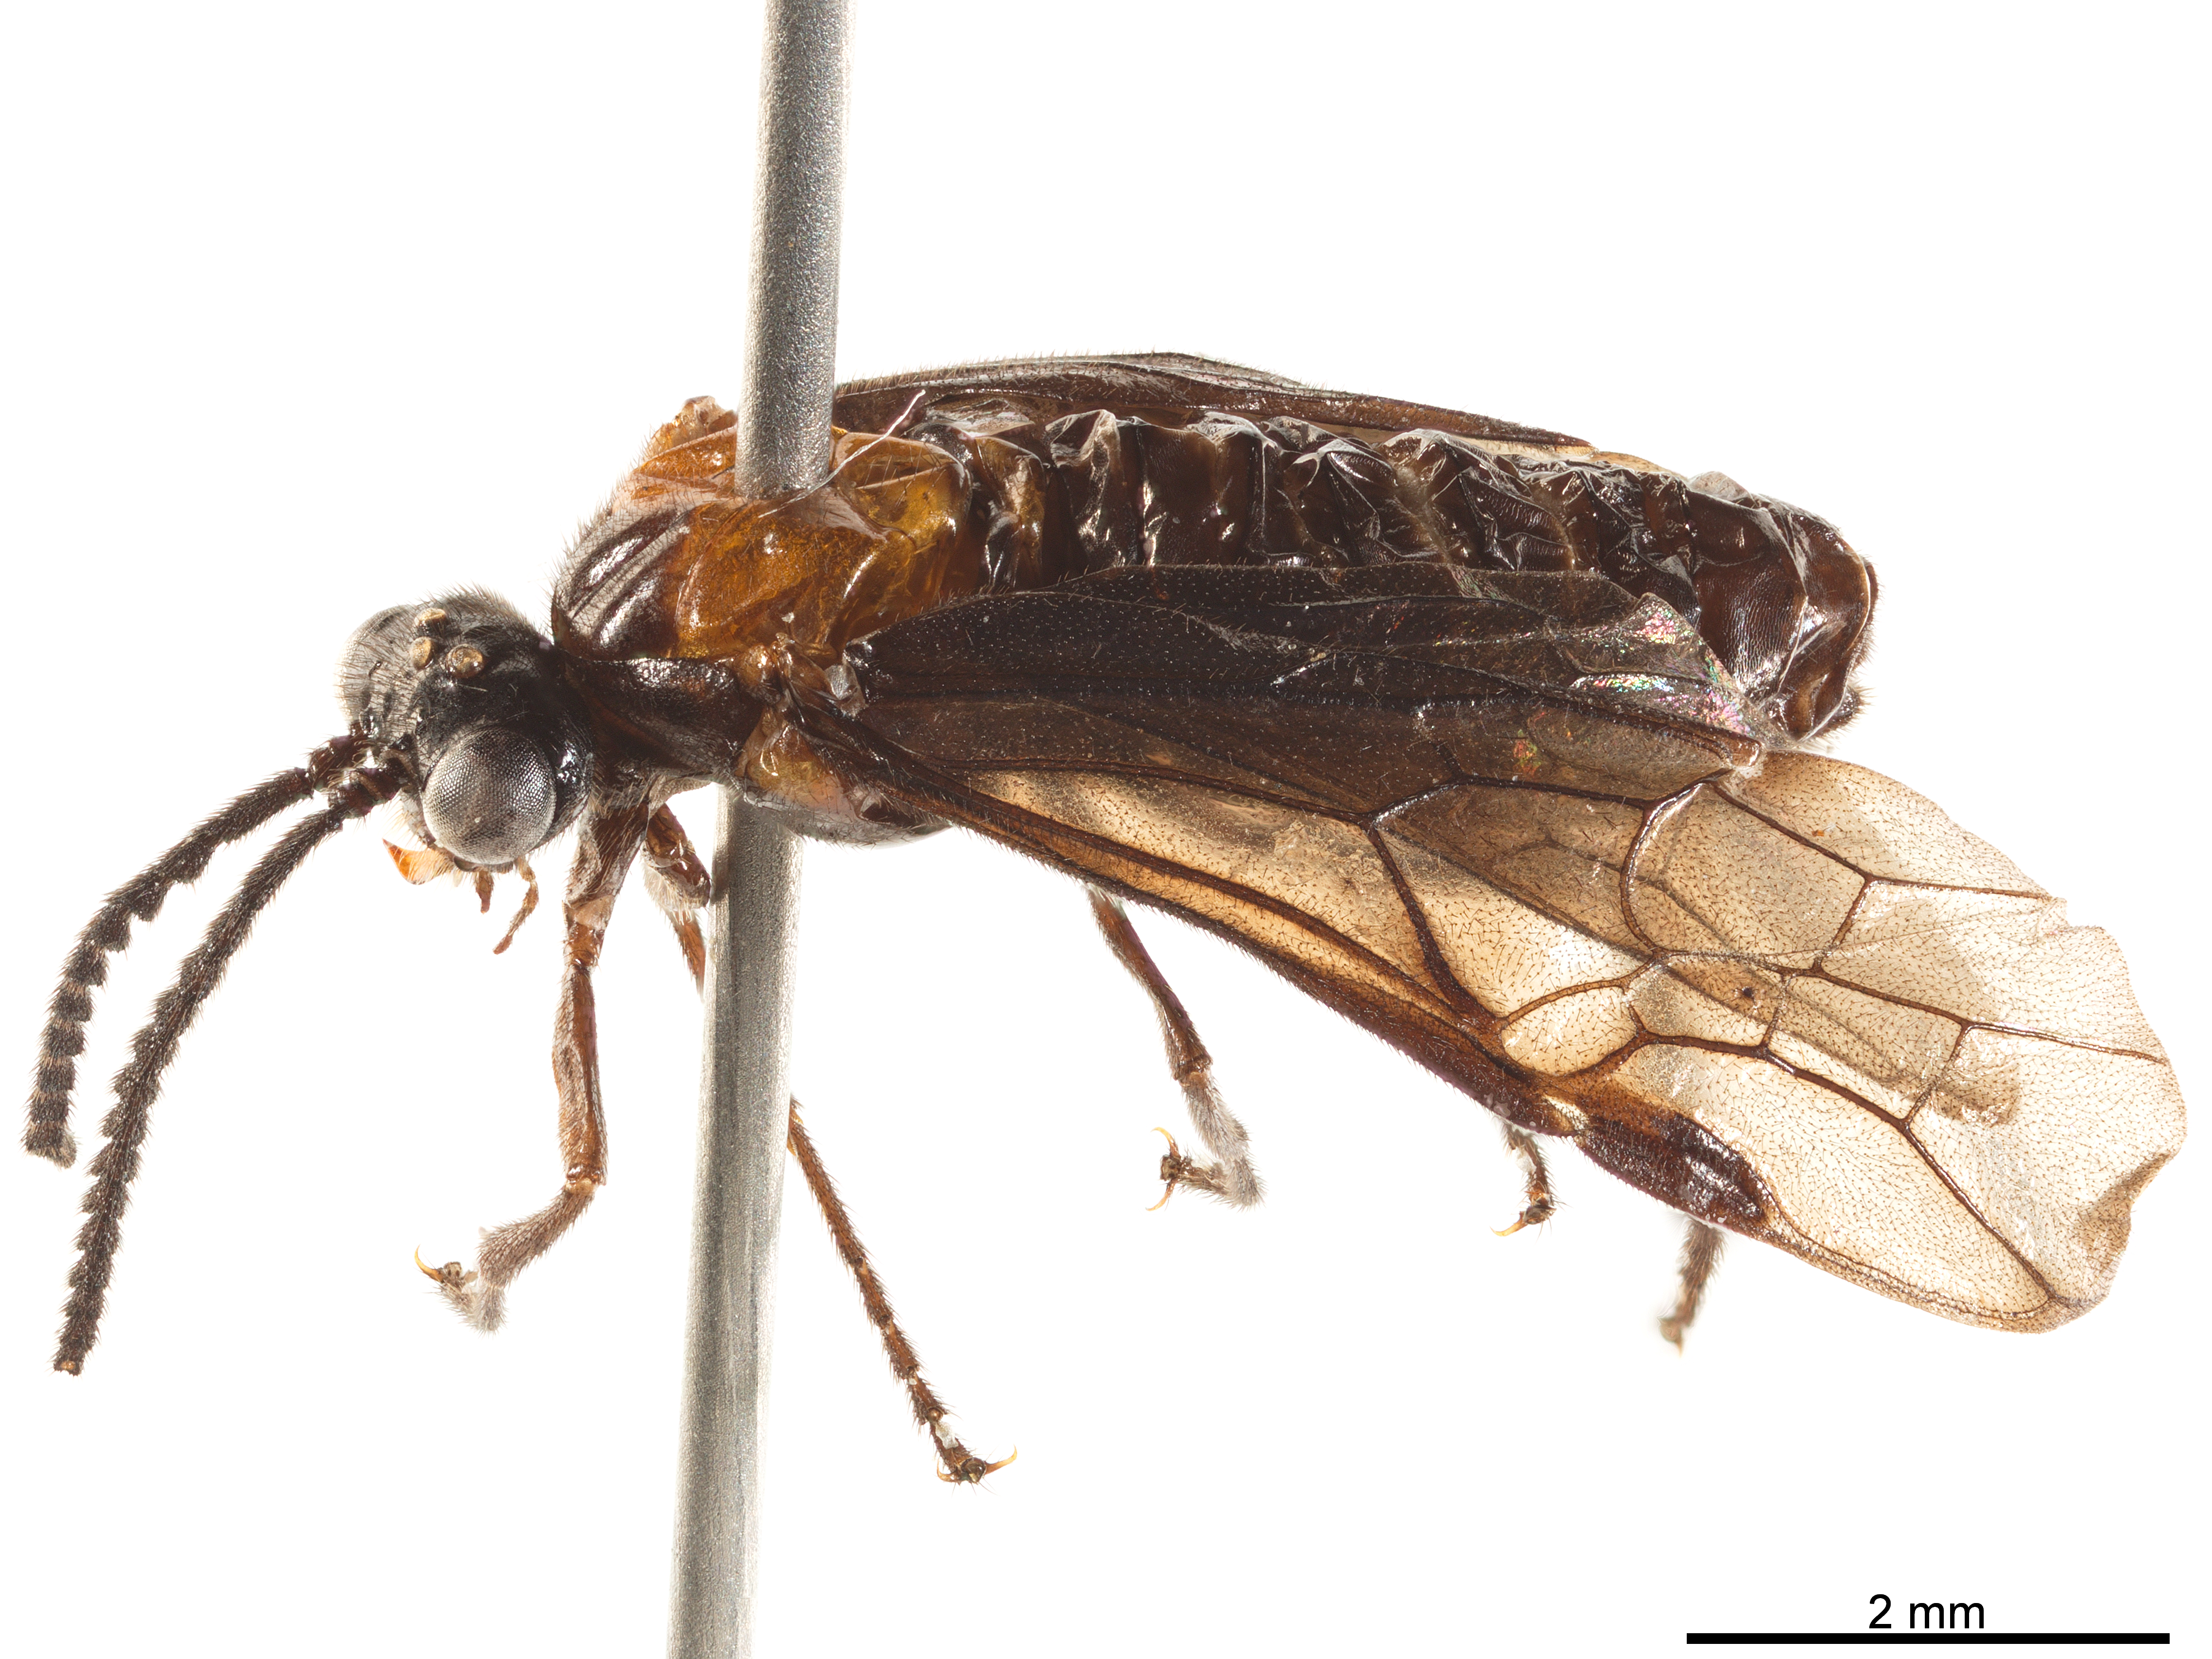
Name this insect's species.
Perreyiella lacourti
